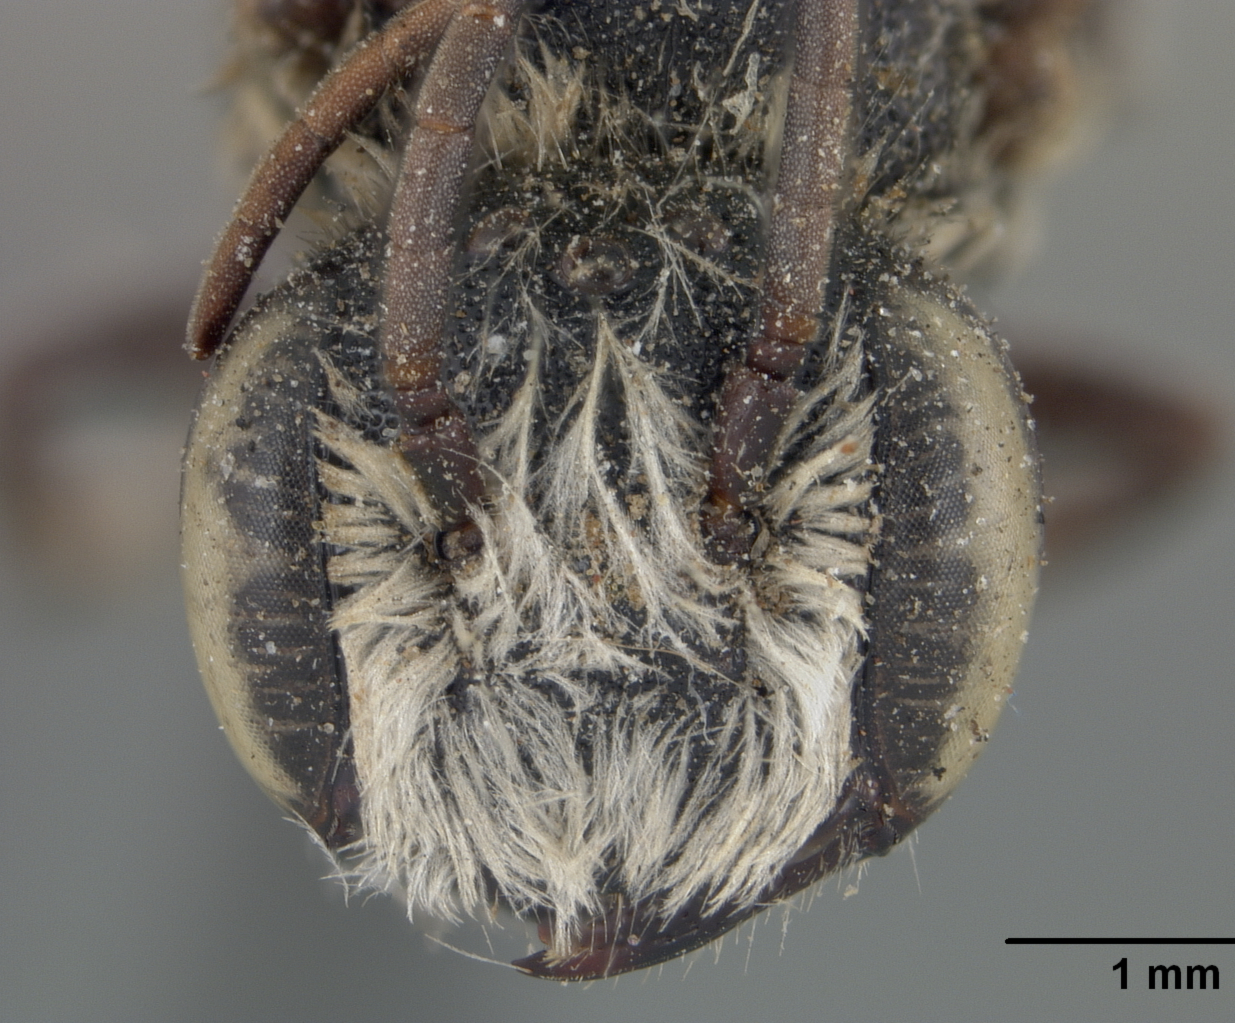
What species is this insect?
Megachile browni
